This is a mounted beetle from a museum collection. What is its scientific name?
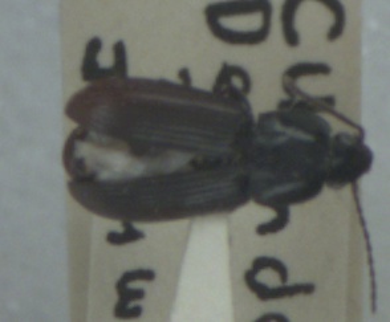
Pterostichus vernalis
